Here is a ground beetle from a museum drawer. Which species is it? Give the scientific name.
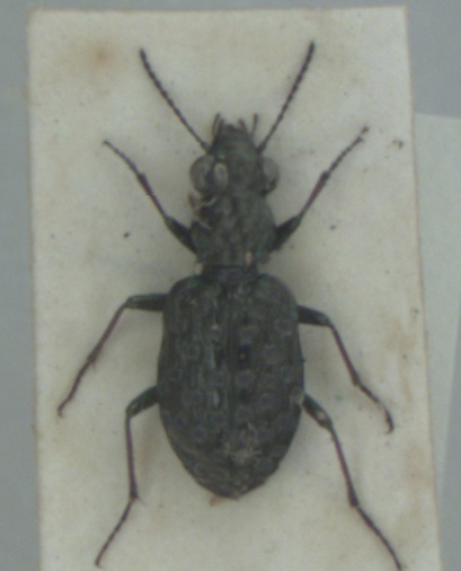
Elaphrus cupreus
